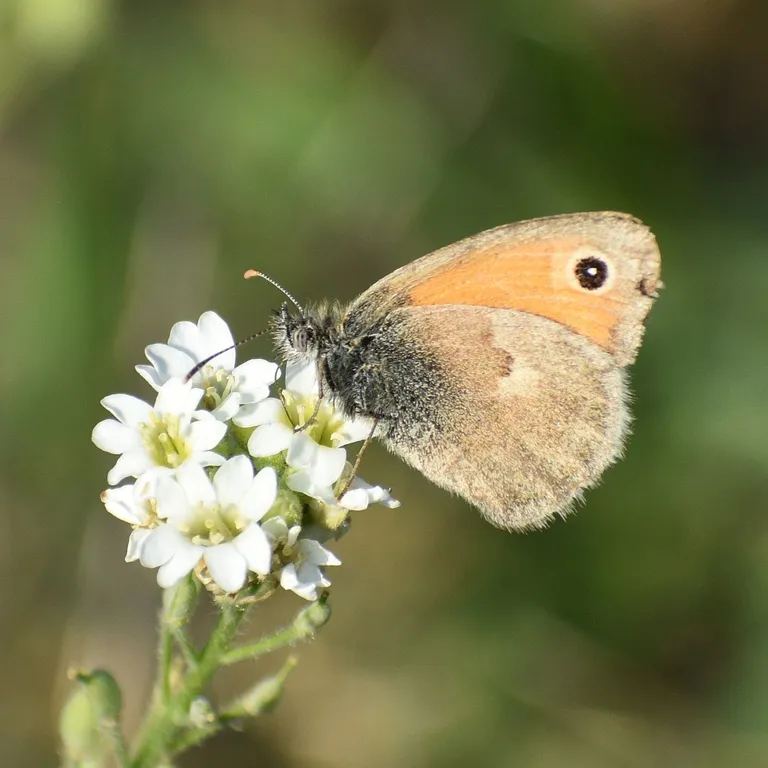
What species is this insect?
Coenonympha pamphilus
